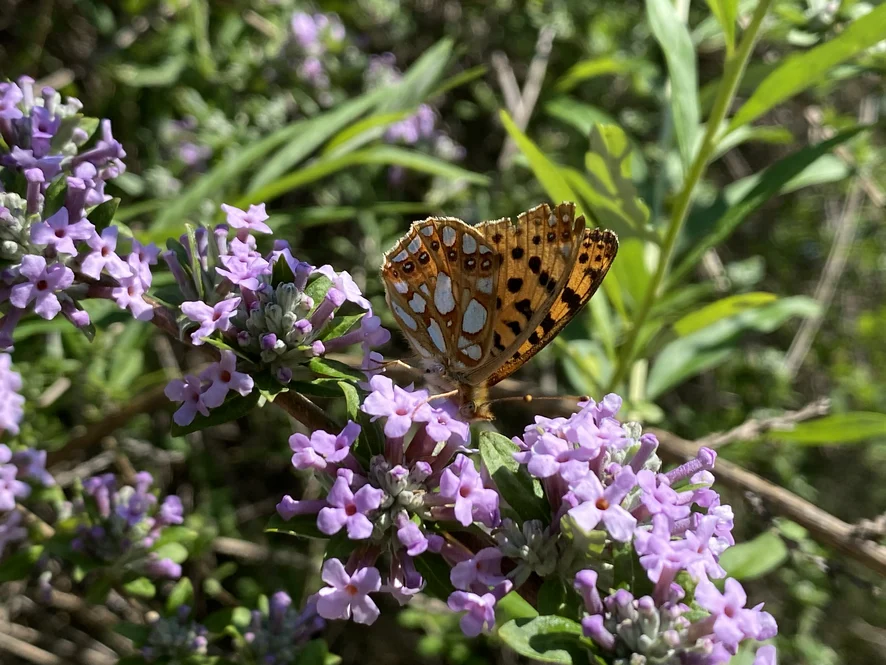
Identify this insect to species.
Issoria lathonia
